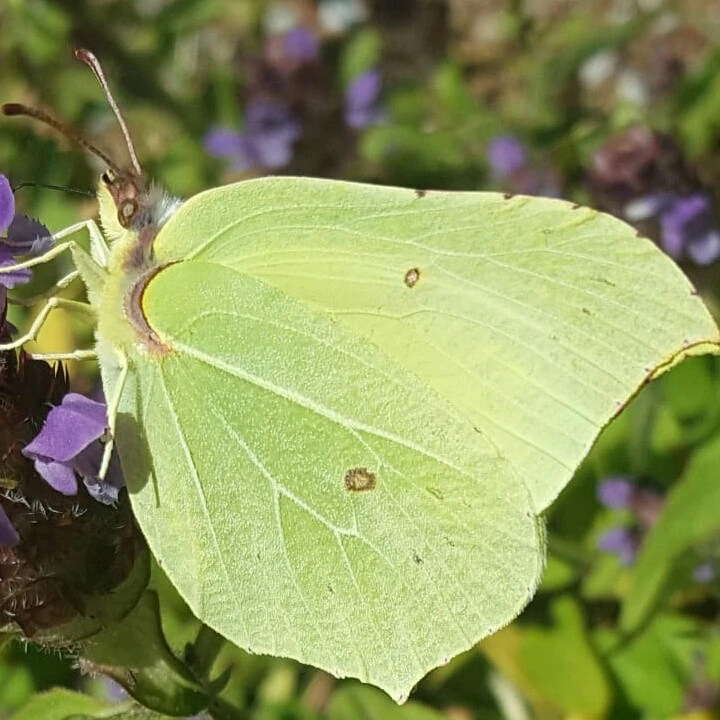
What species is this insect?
Gonepteryx rhamni
